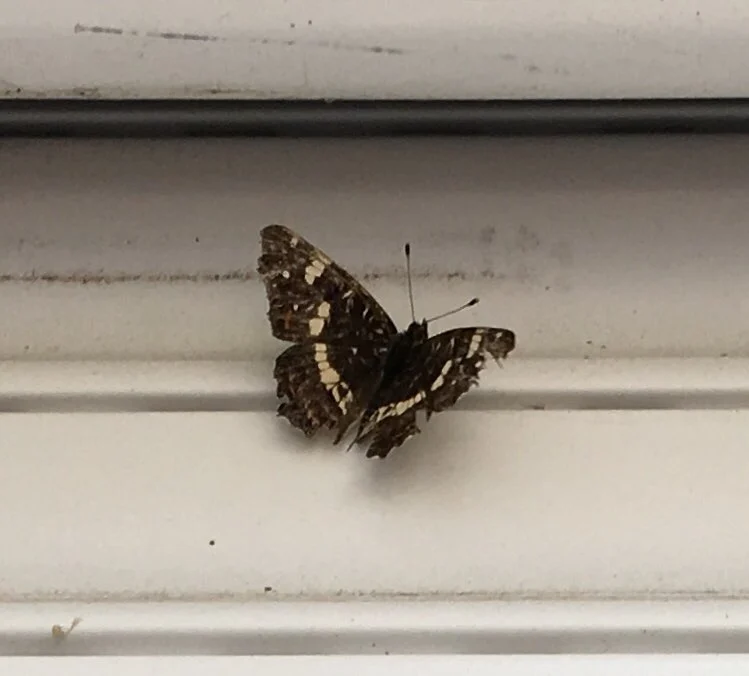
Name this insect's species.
Araschnia levana
